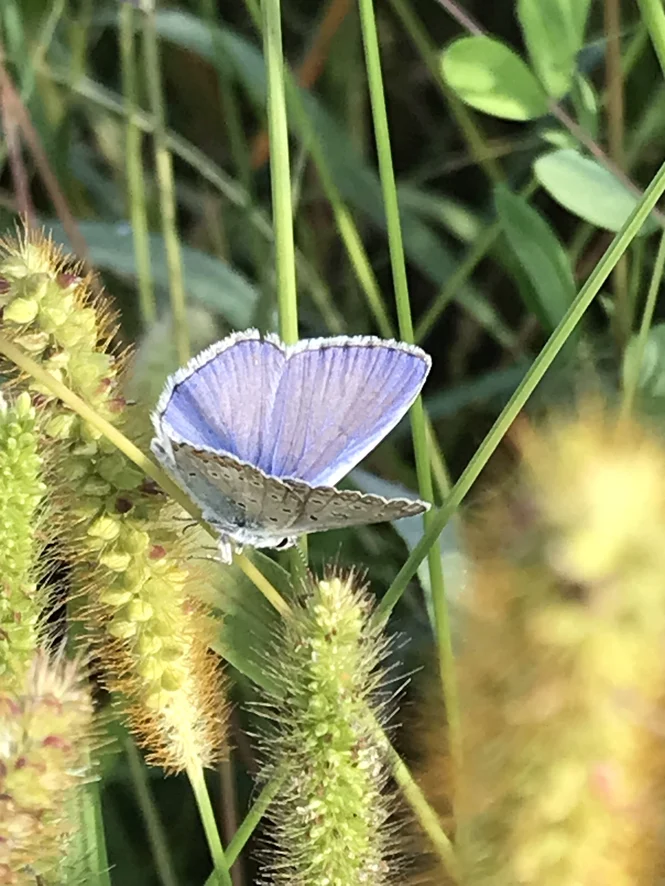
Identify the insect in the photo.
Polyommatus icarus
